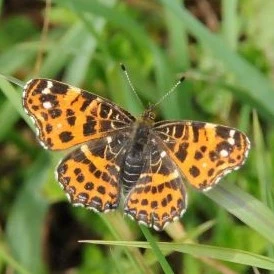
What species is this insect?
Araschnia levana
